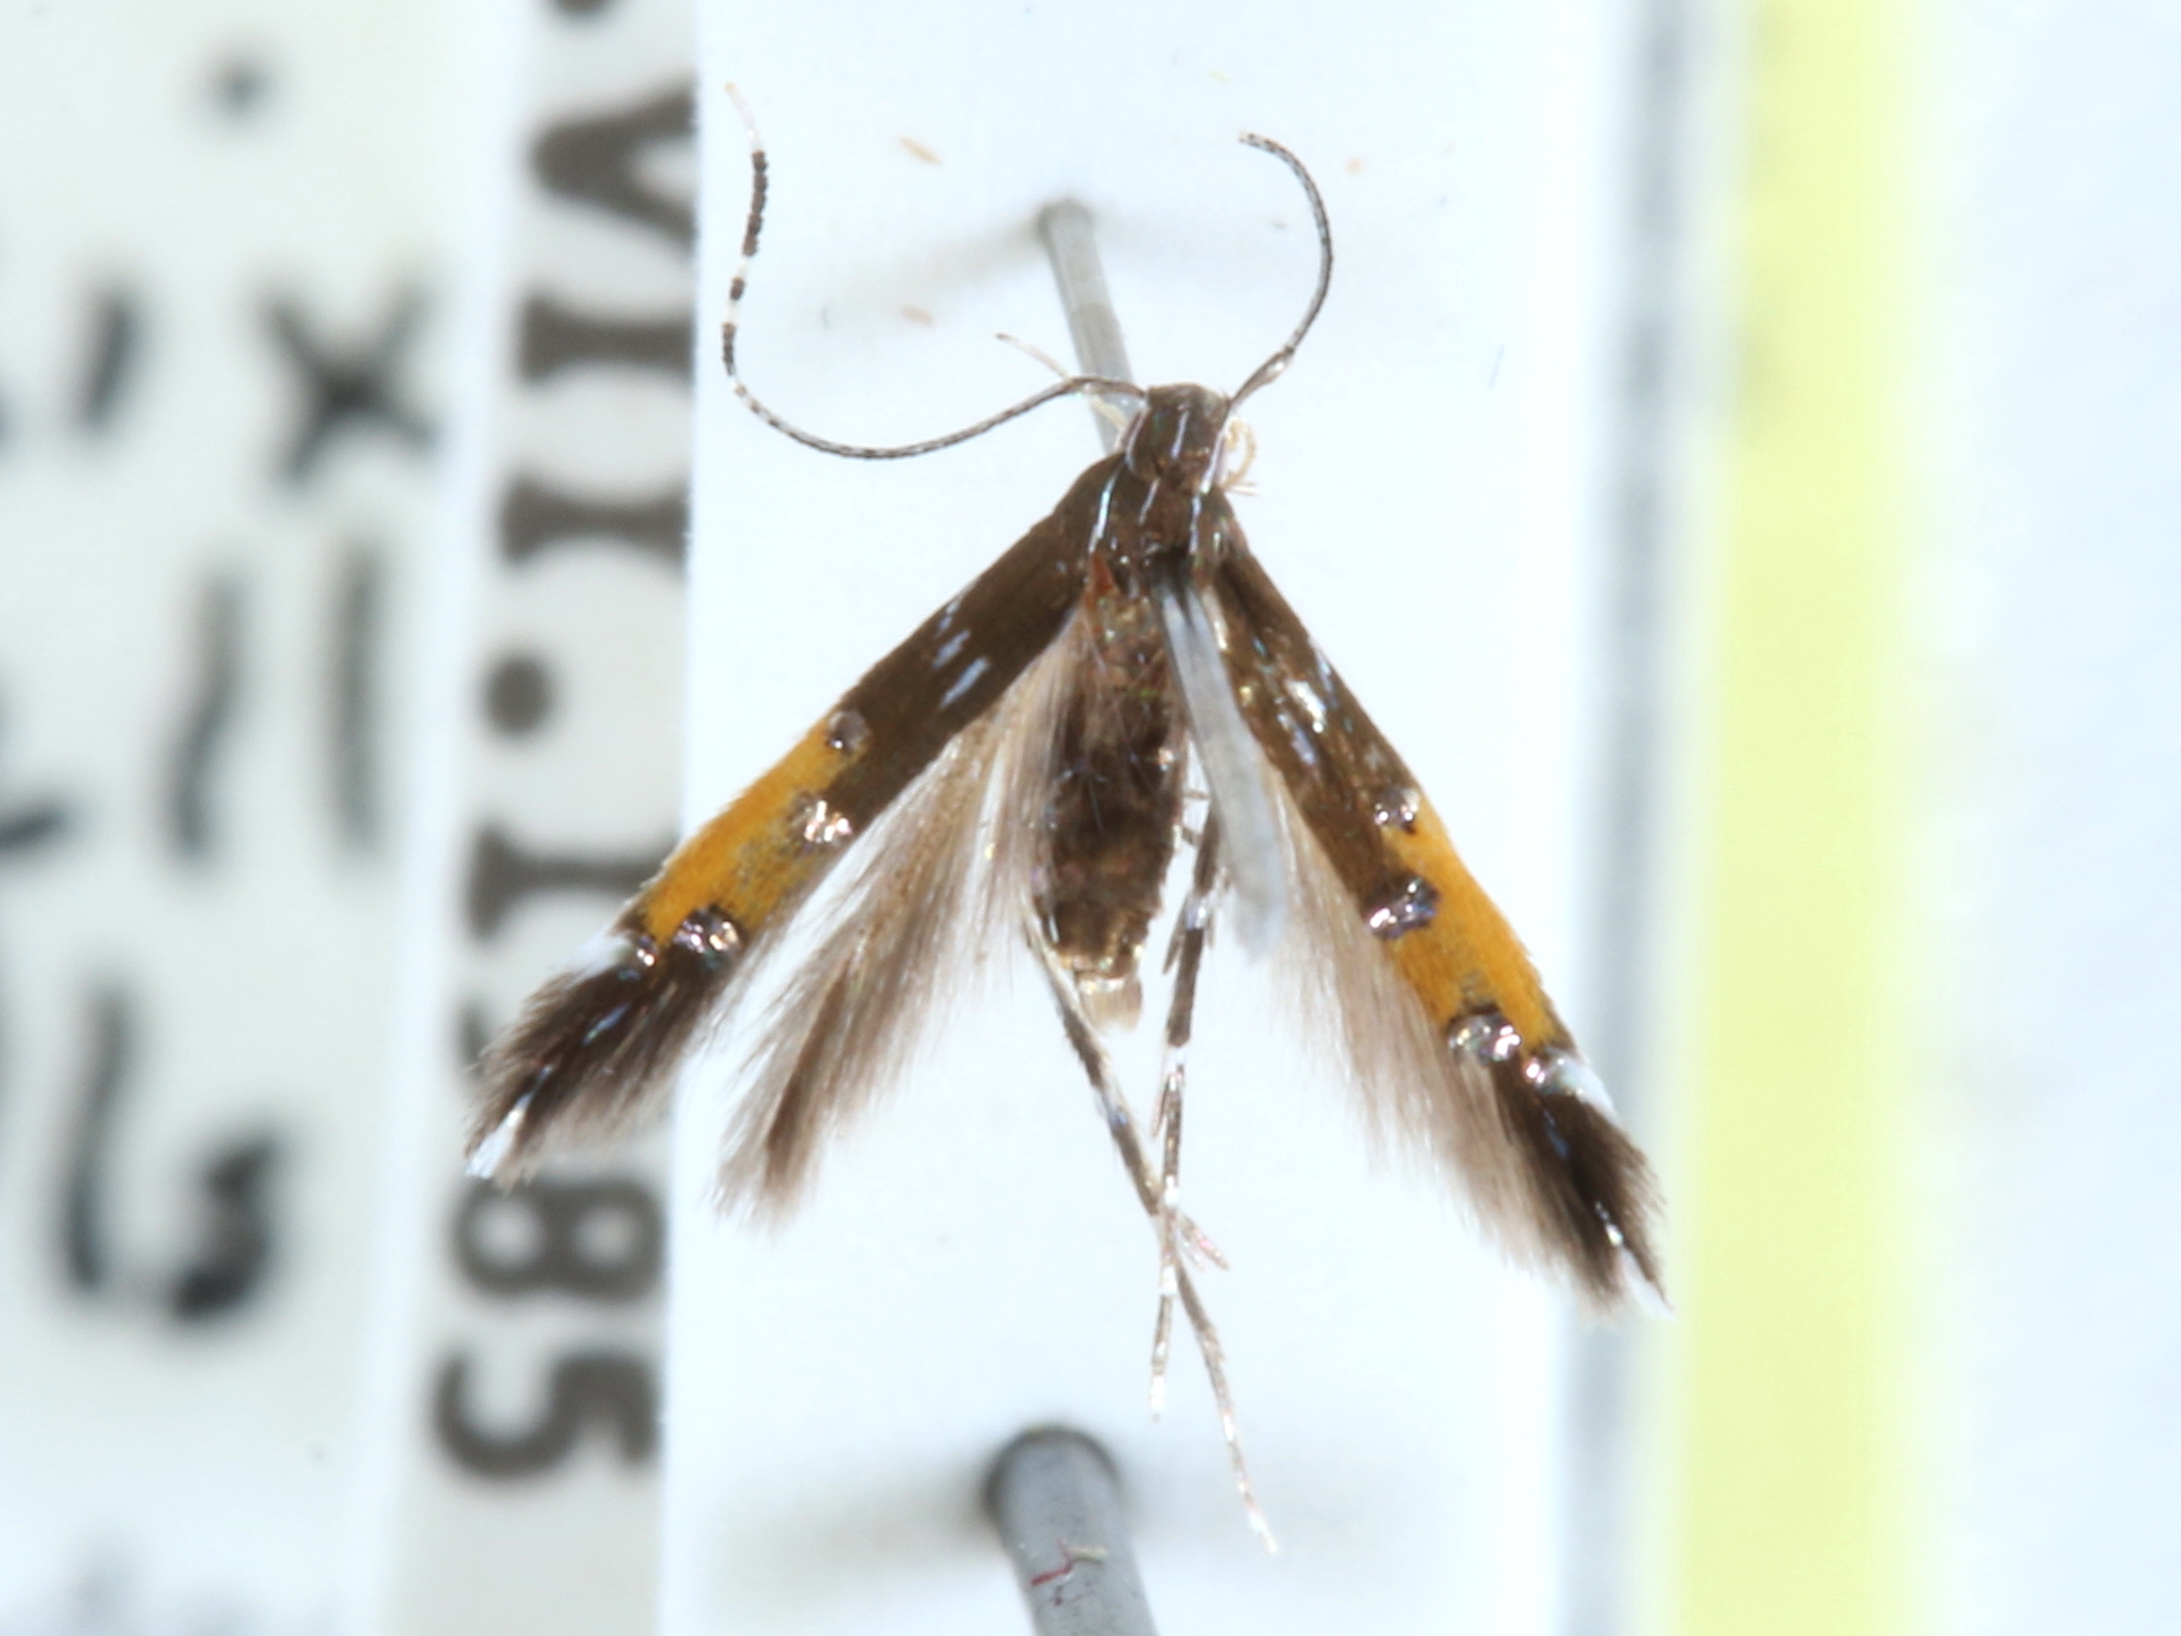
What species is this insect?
Cosmopterix chalybaeella
